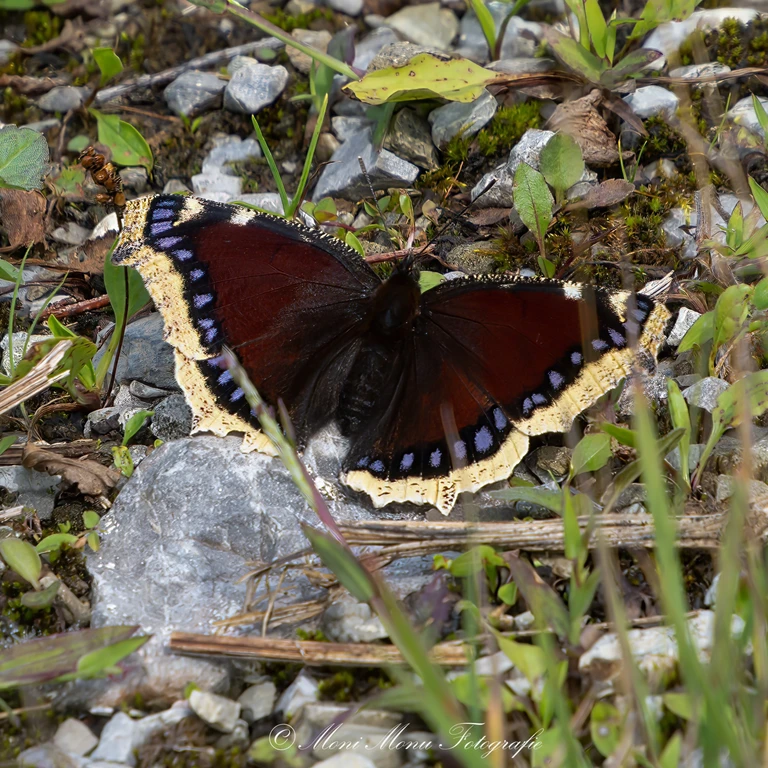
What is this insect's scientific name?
Nymphalis antiopa
